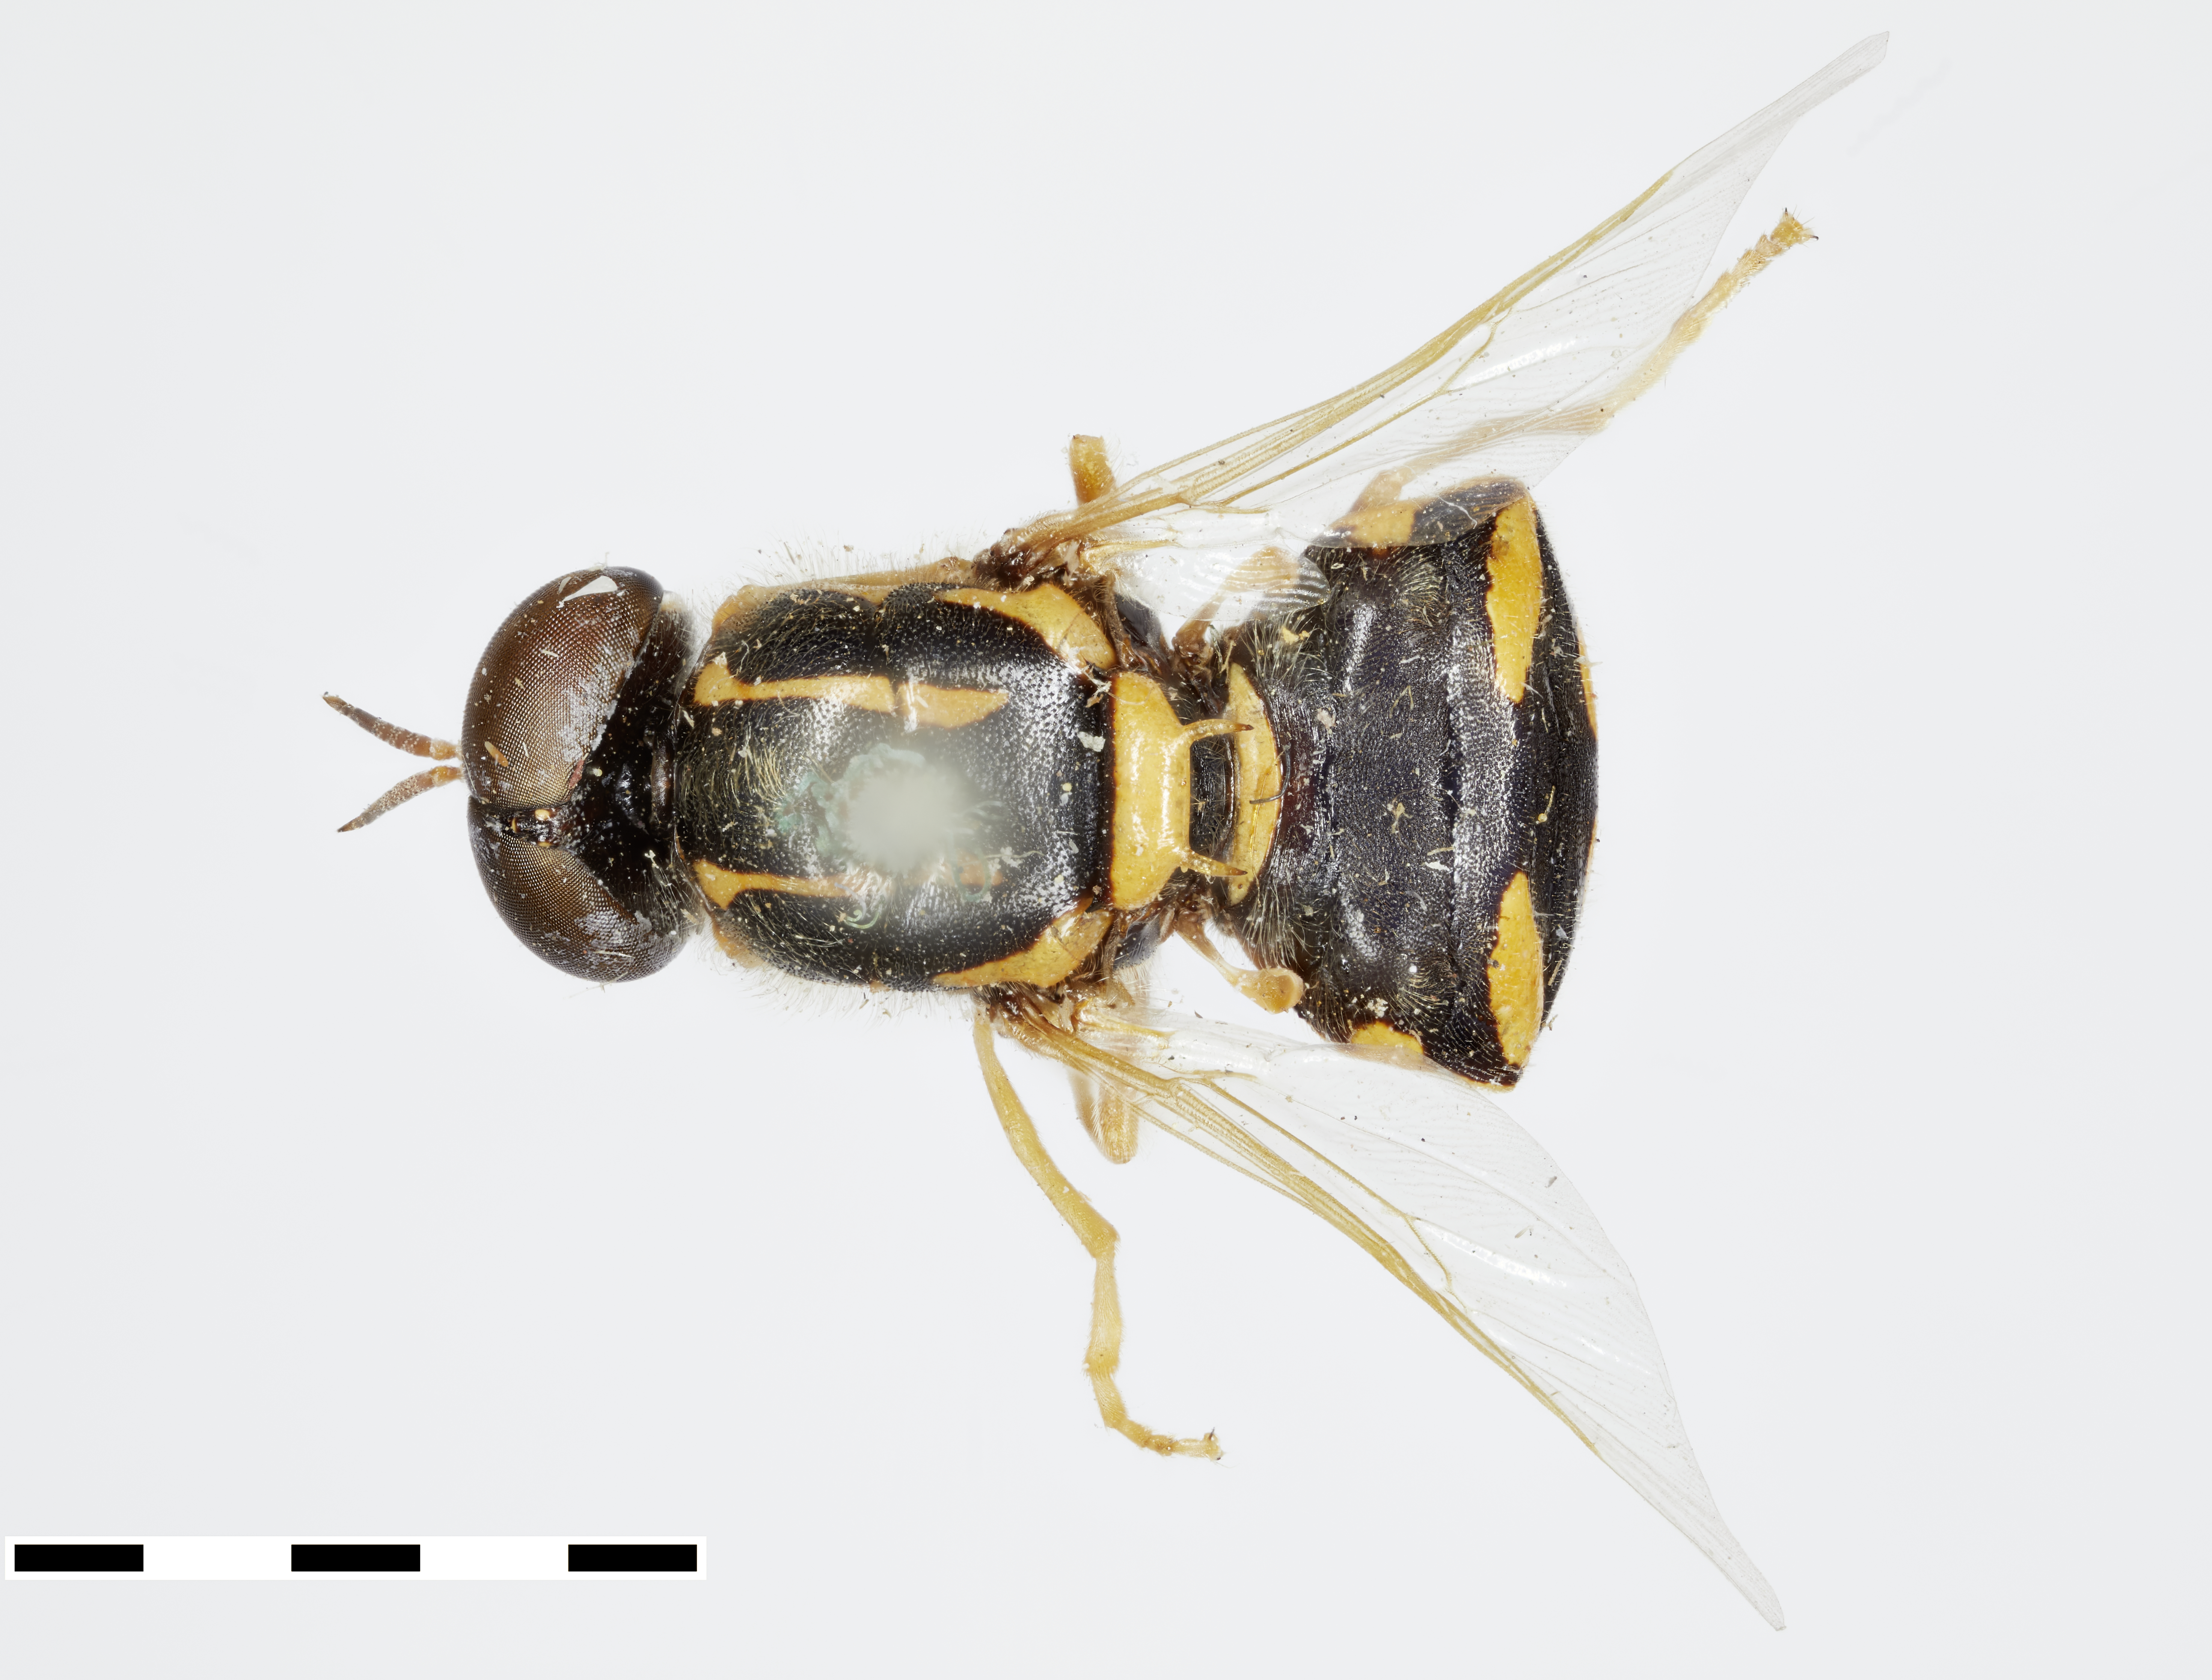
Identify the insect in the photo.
Euparyphus amplus
